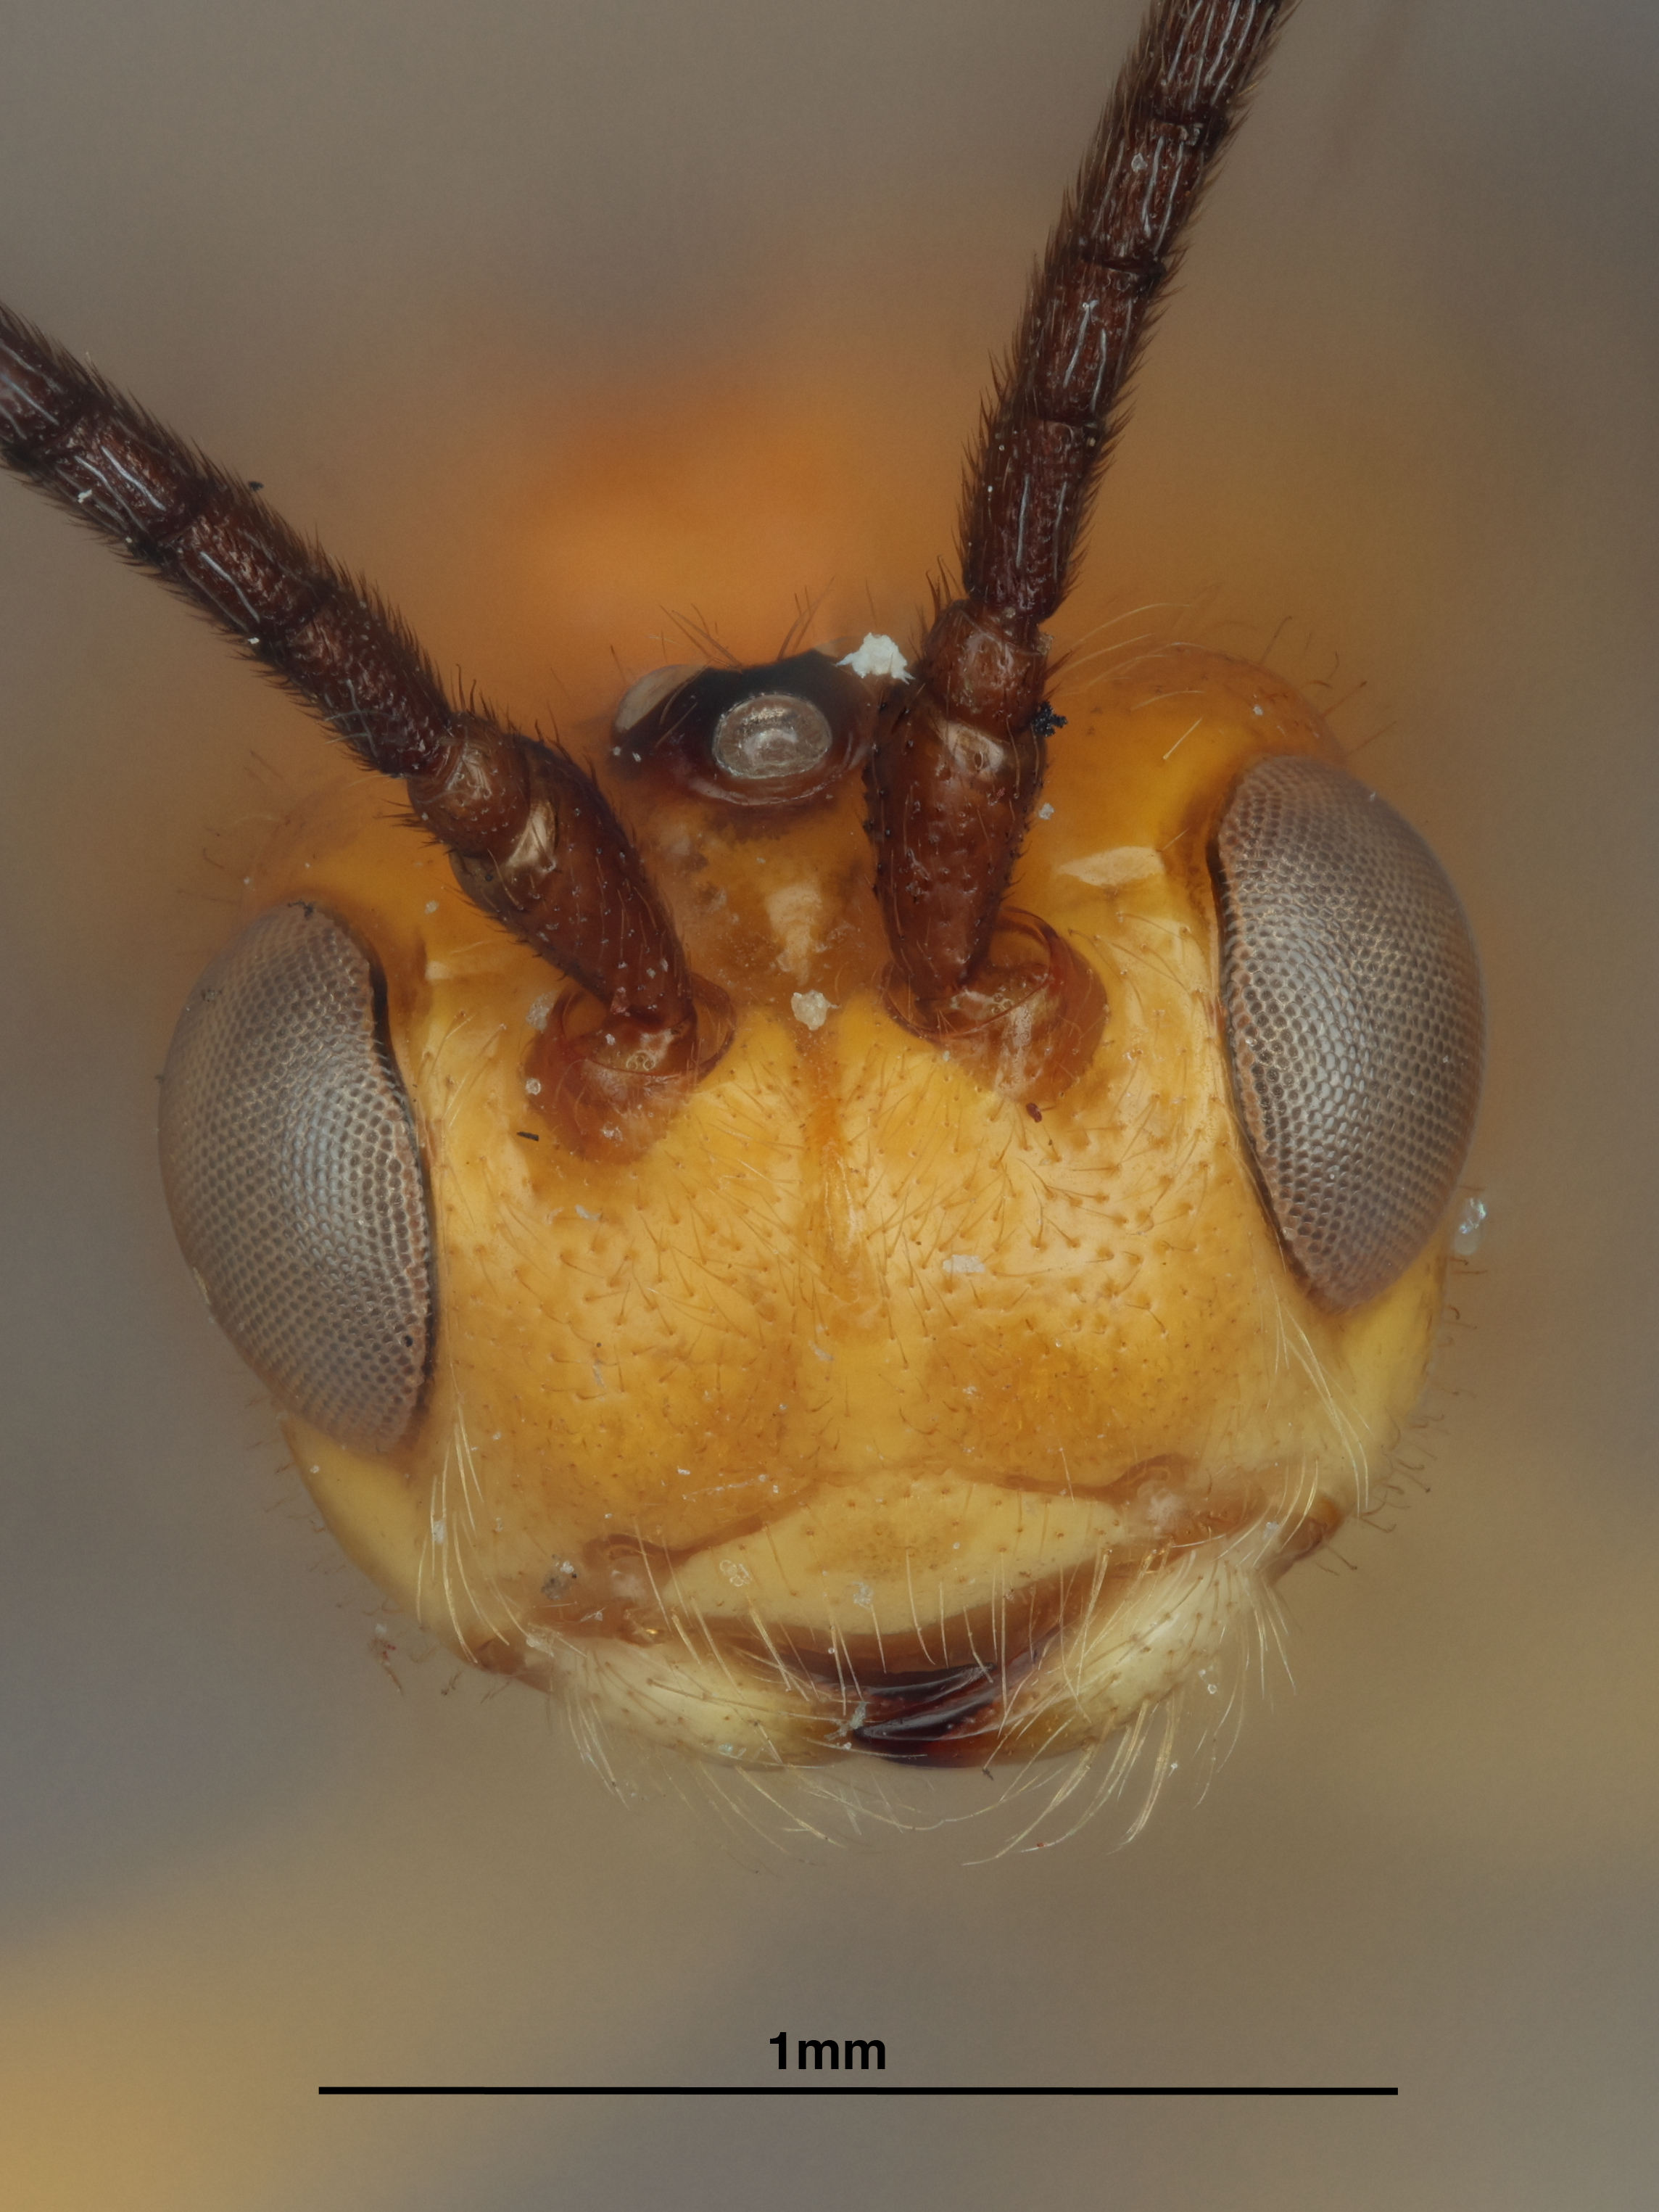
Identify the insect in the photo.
Opius bellus
